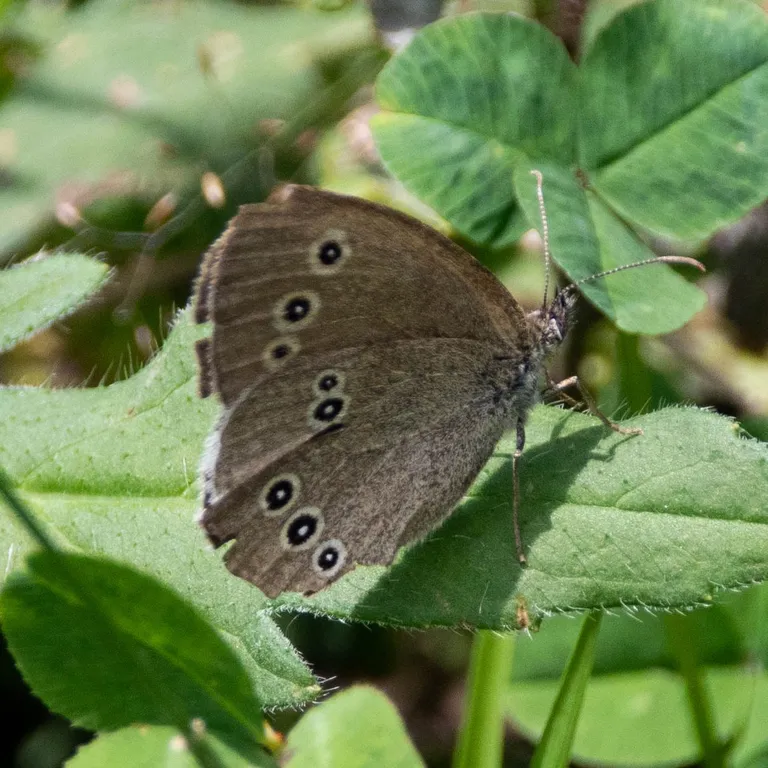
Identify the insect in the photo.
Aphantopus hyperantus
